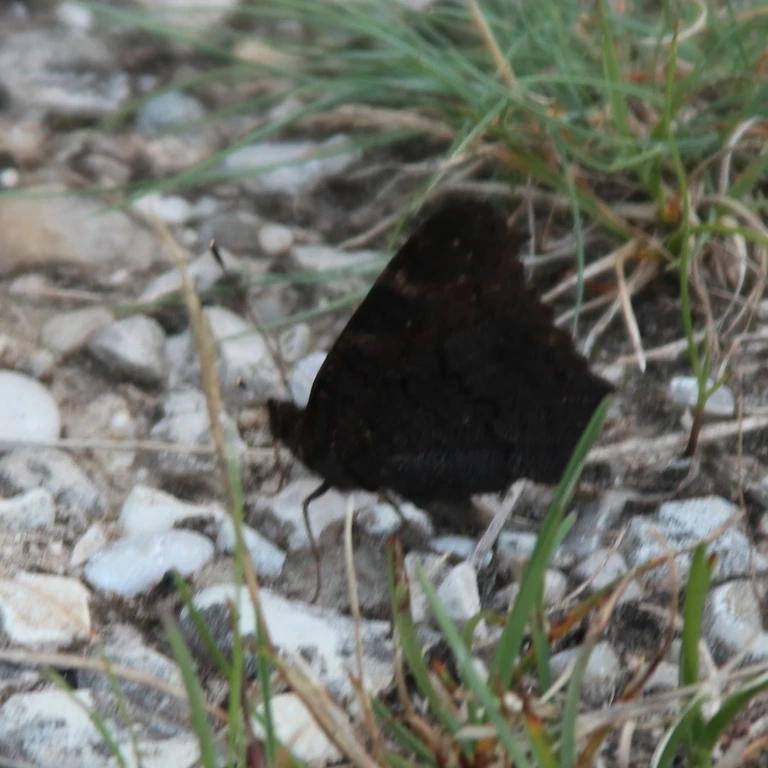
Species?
Aglais io
